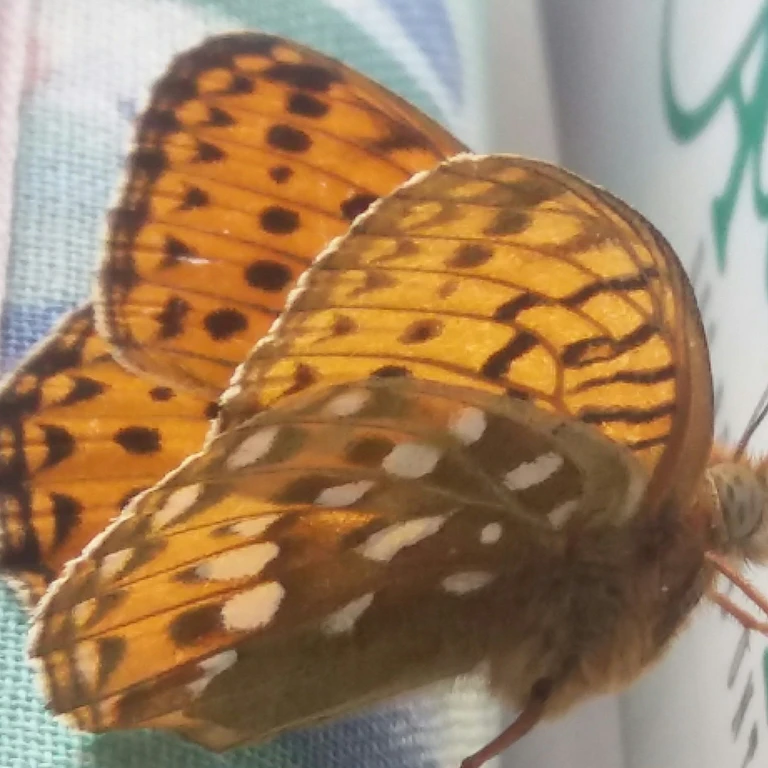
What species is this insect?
Speyeria aglaja
